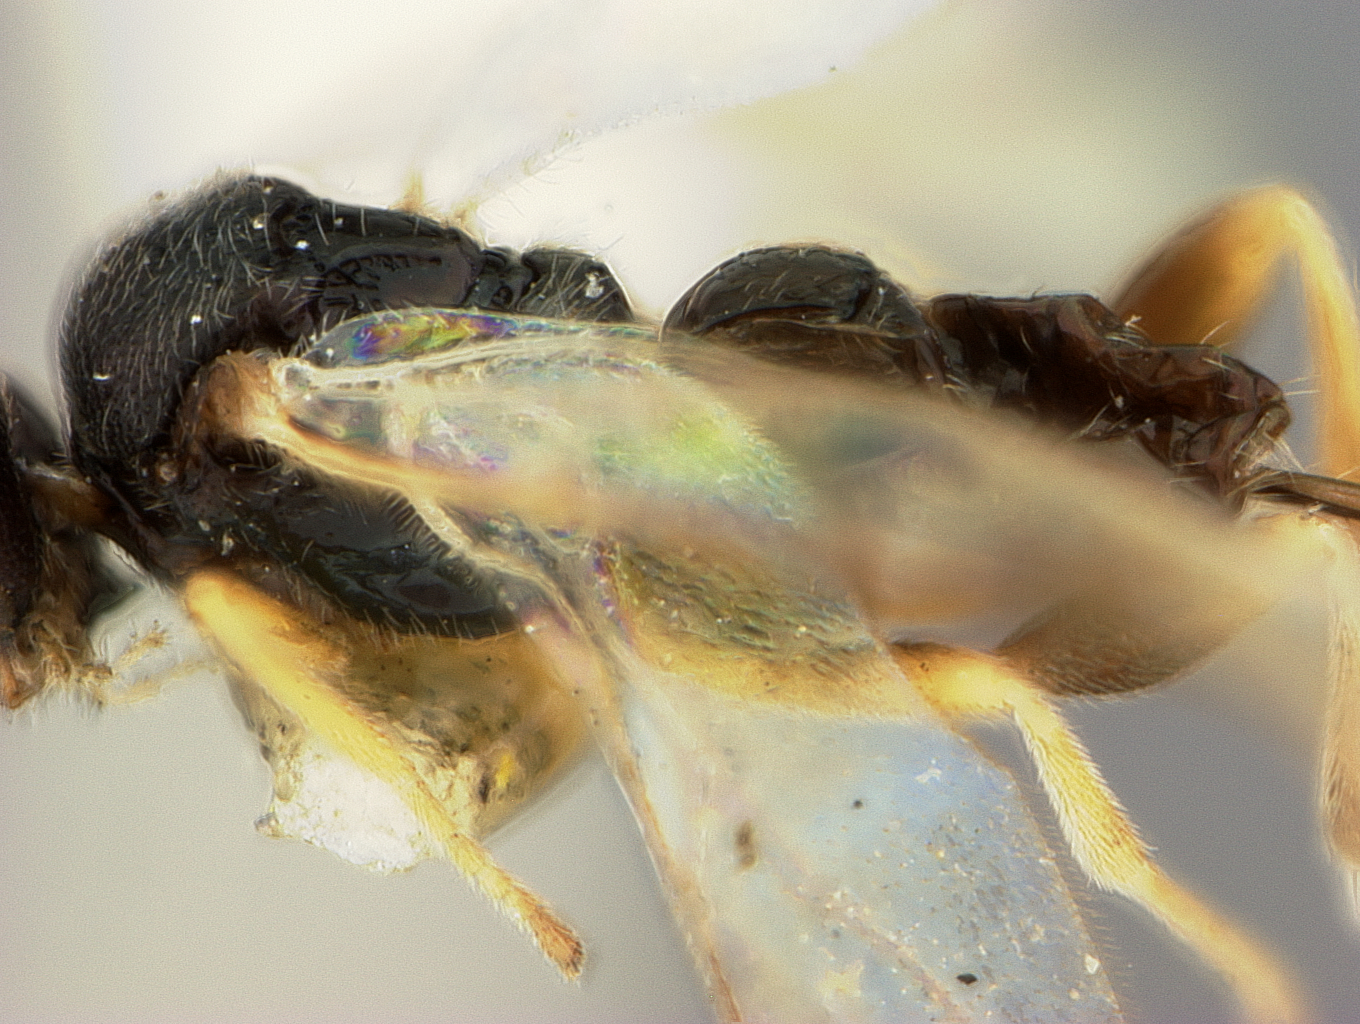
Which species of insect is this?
Pseudapanteles agilis
